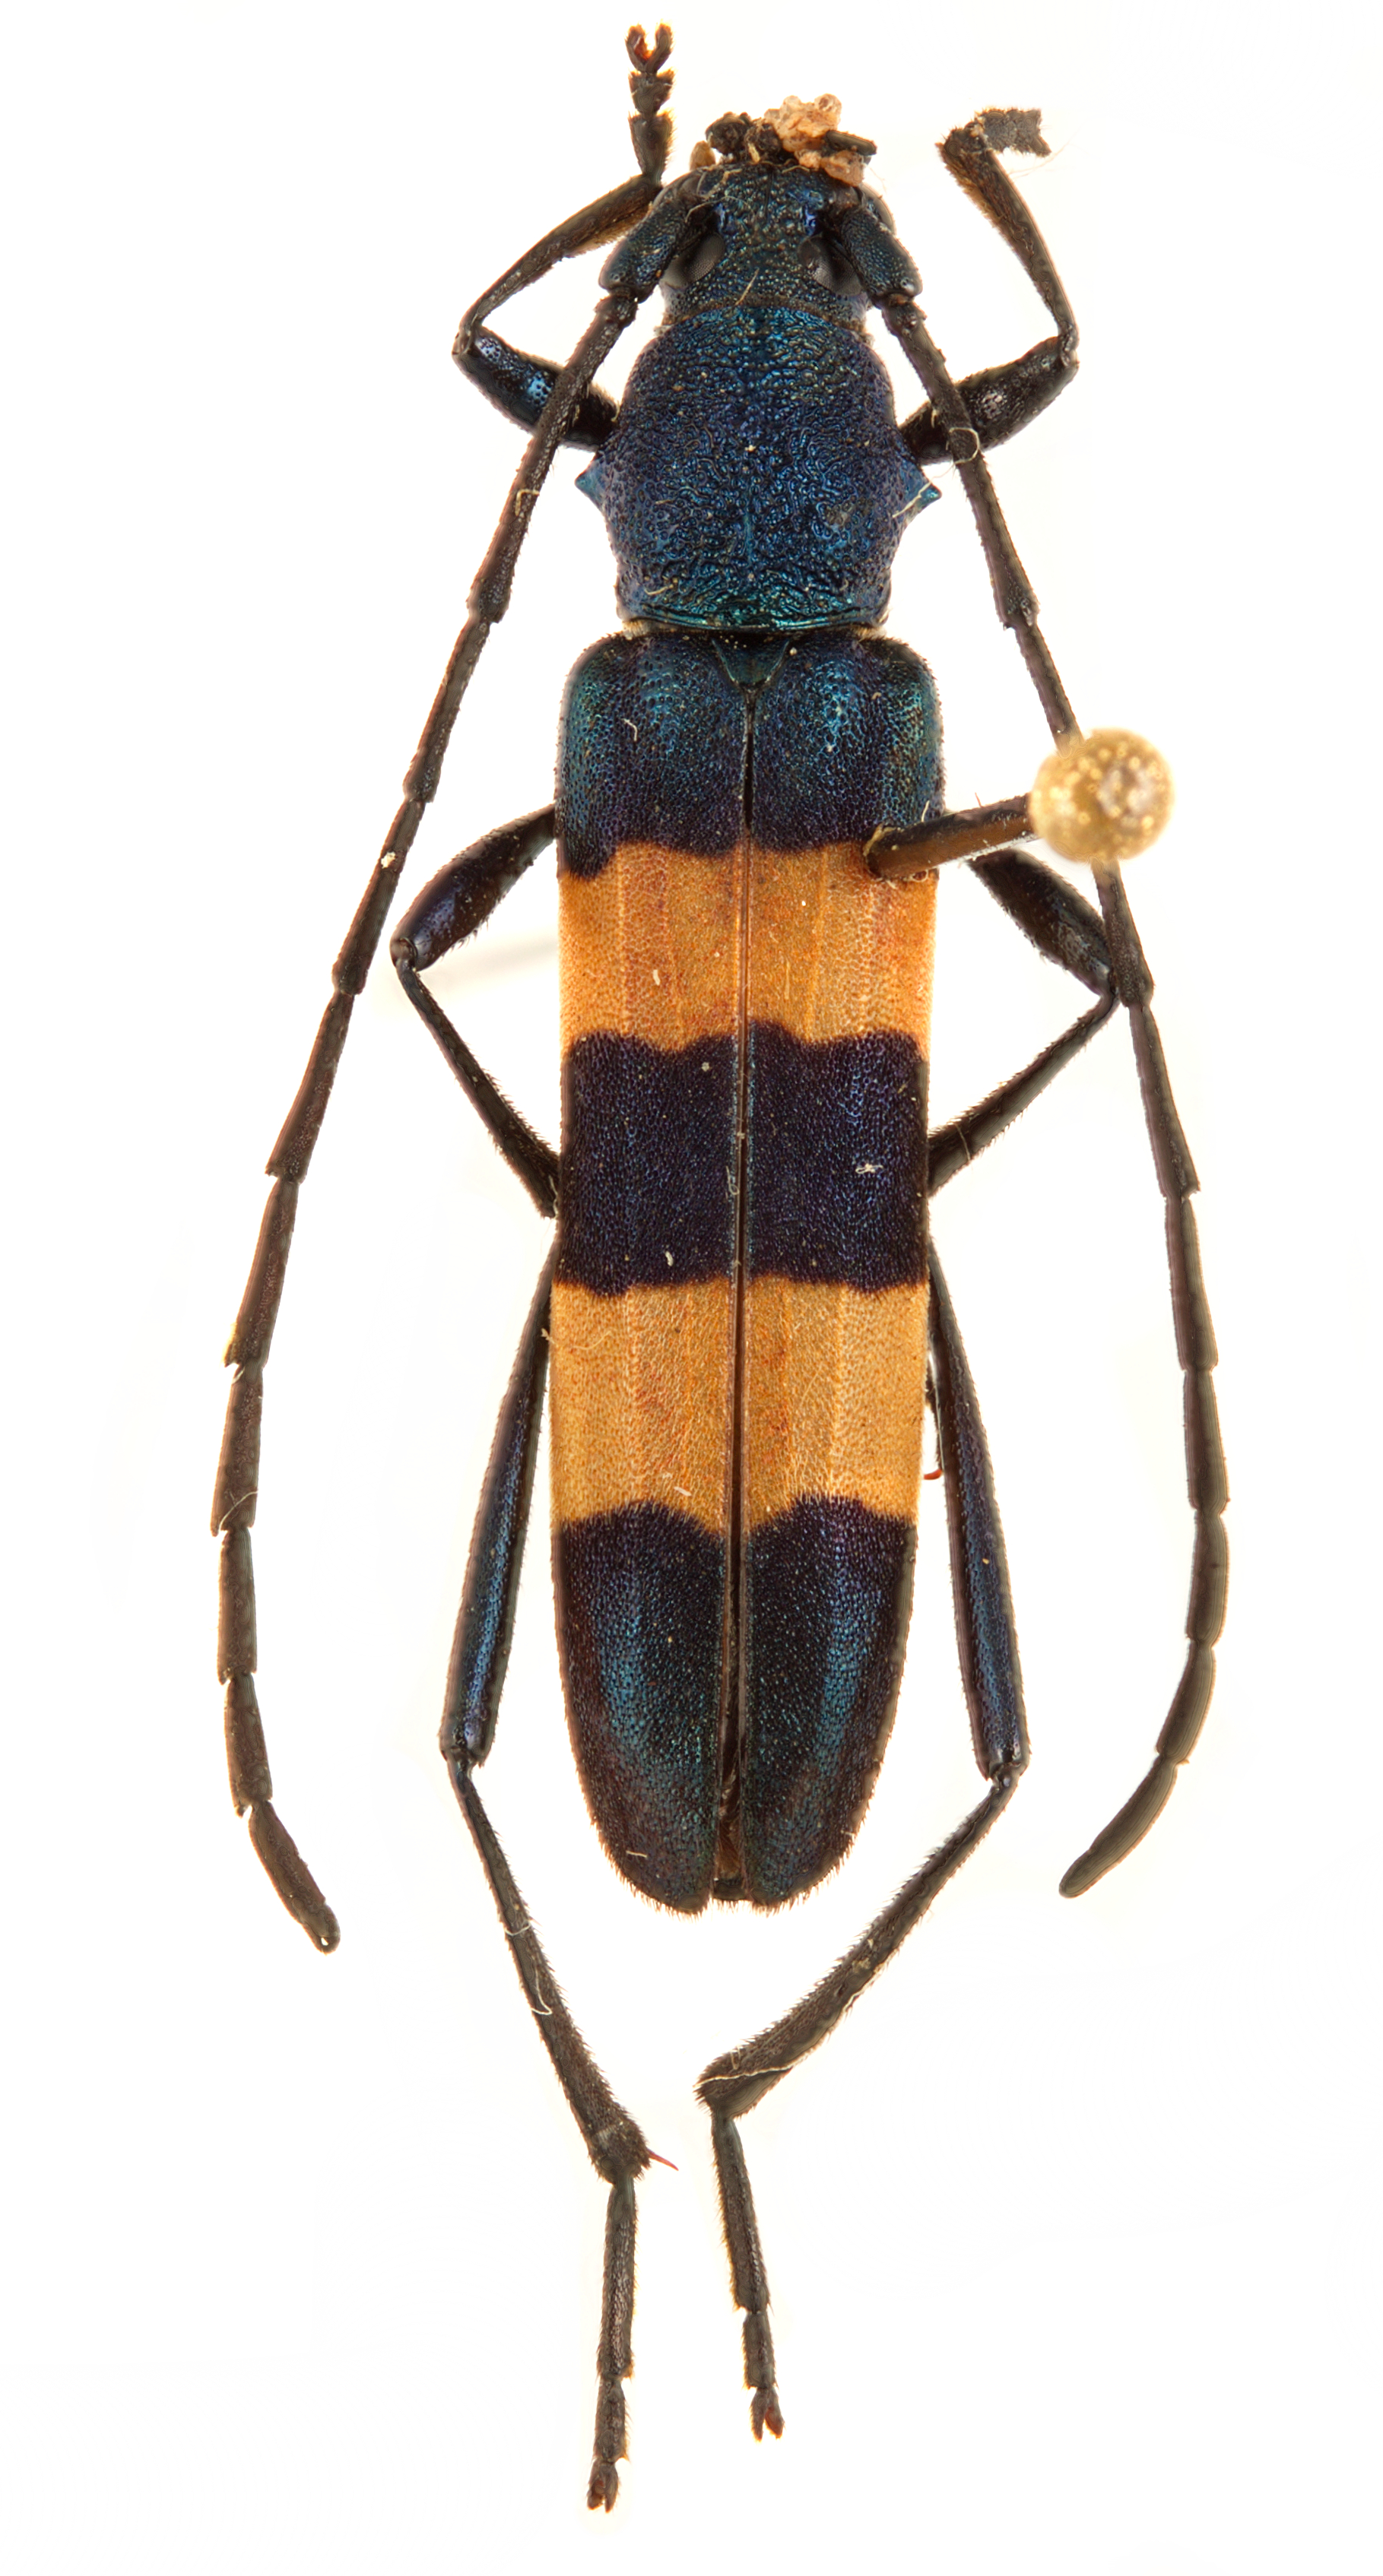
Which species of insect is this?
Polyzonus fasciatus
